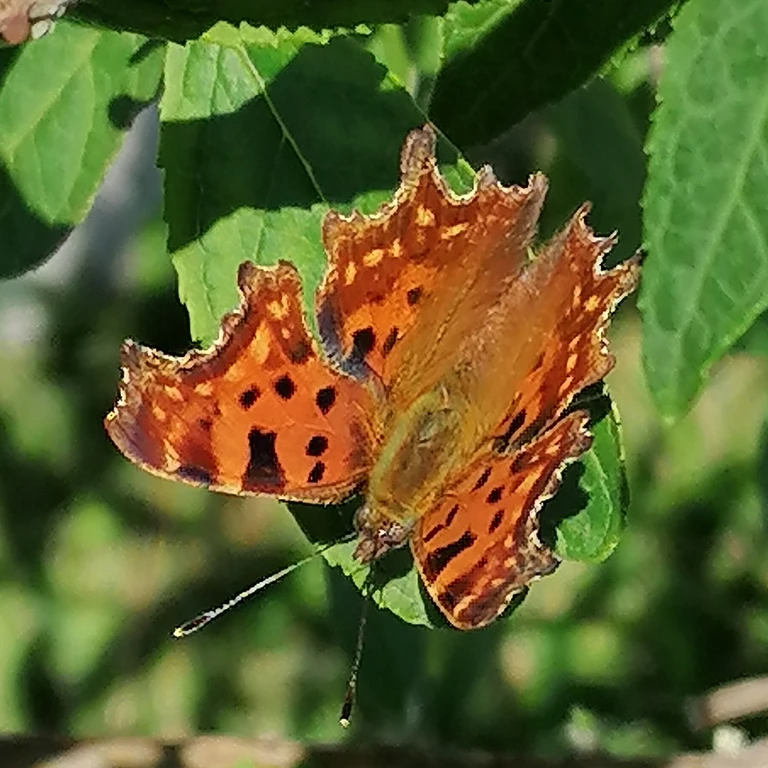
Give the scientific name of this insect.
Polygonia c-album
